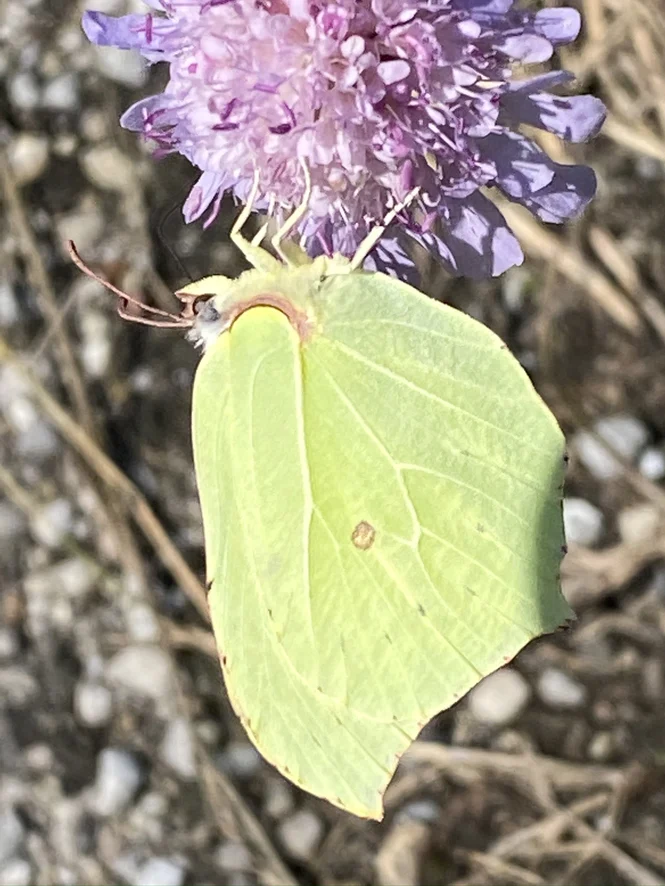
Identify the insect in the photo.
Gonepteryx rhamni
